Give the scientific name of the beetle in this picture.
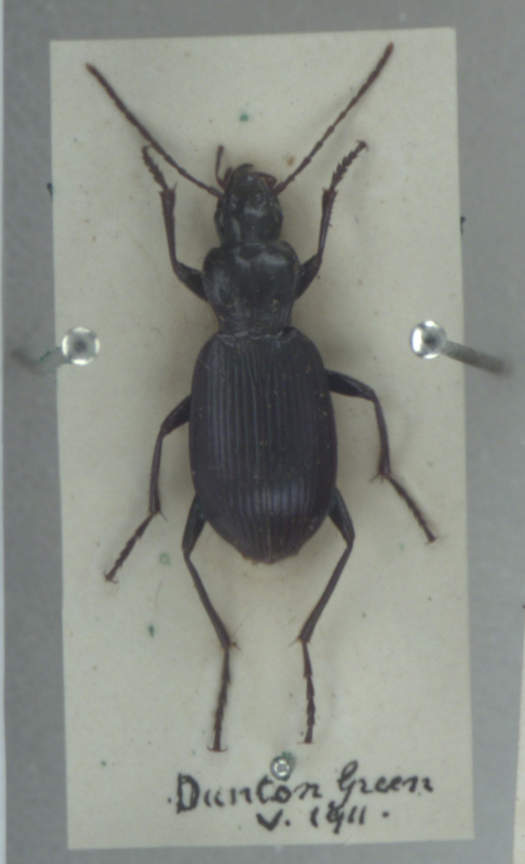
Laemostenus terricola
